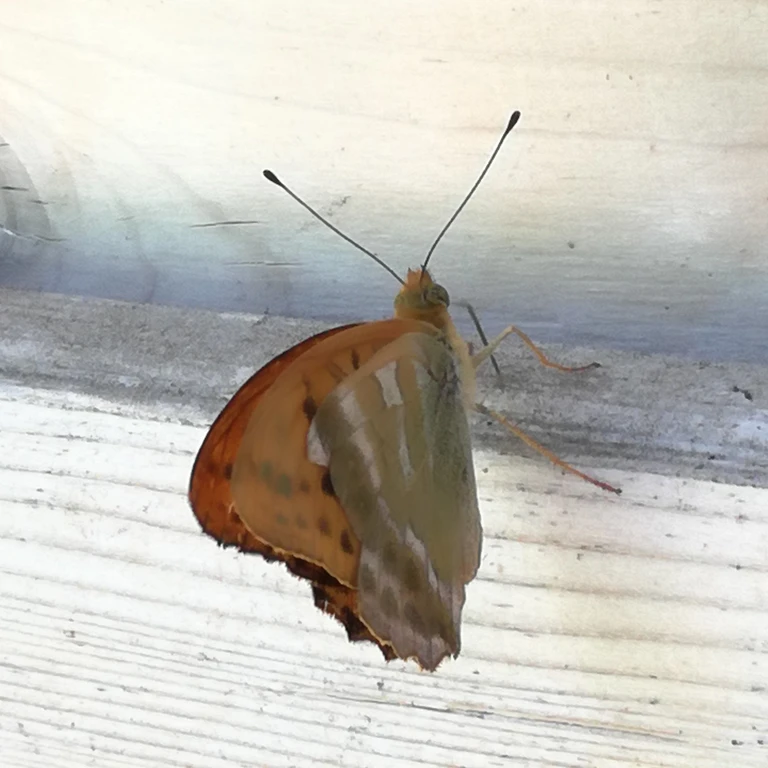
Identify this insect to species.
Argynnis paphia
